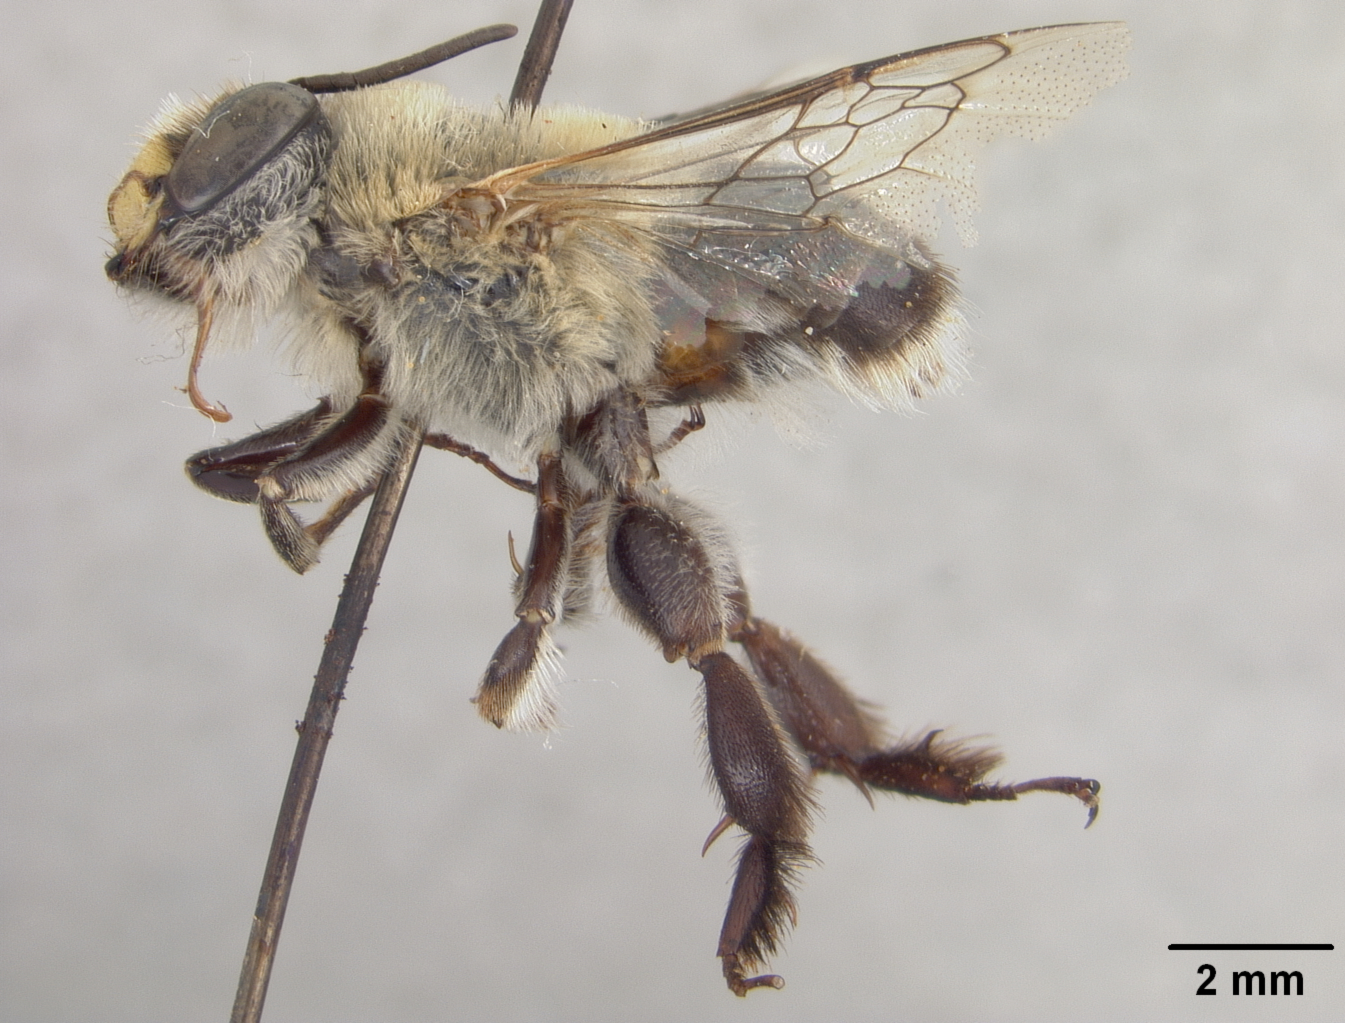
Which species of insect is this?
Centris petreae
